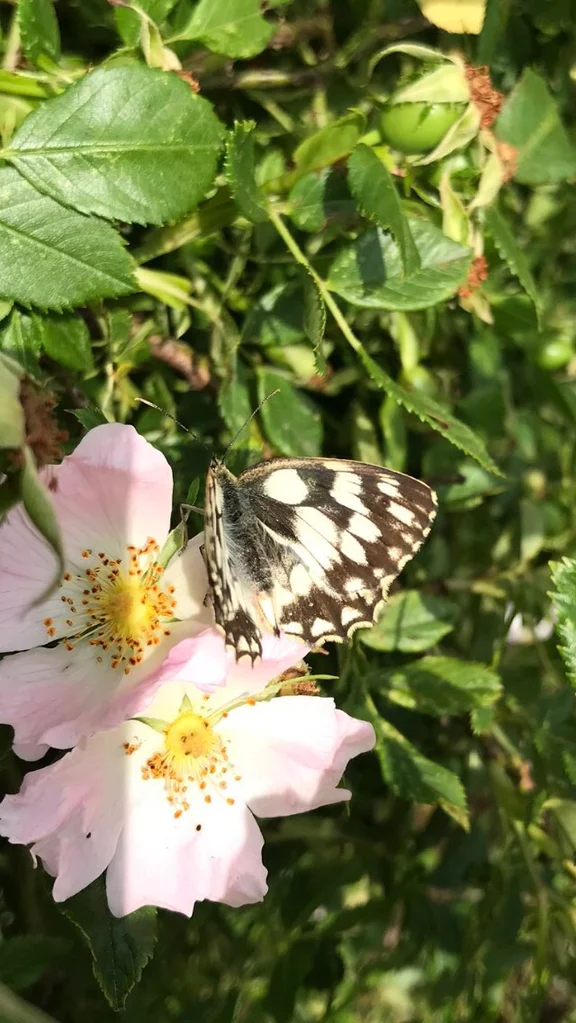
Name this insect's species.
Melanargia galathea
